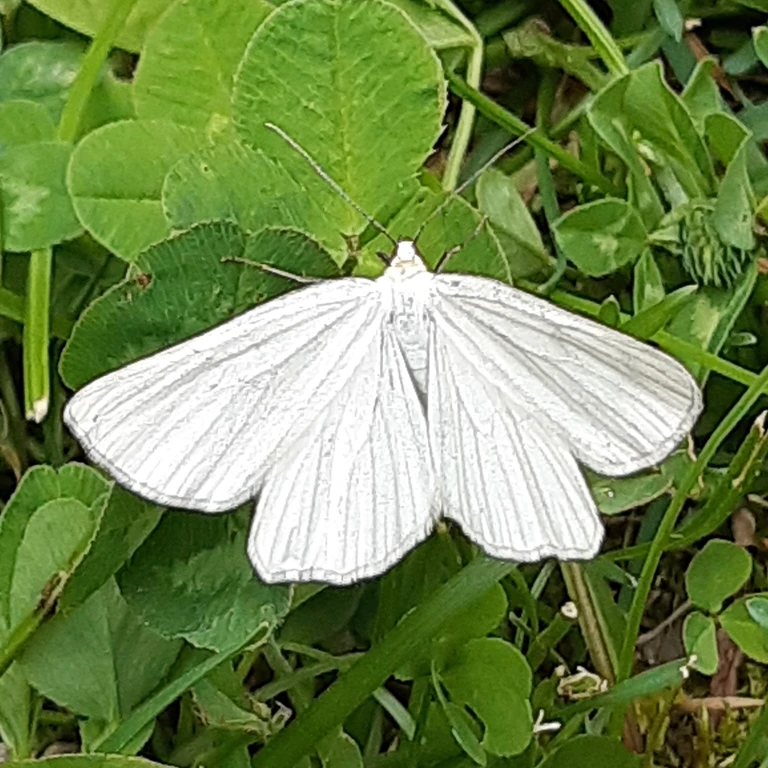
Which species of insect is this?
Siona lineata
